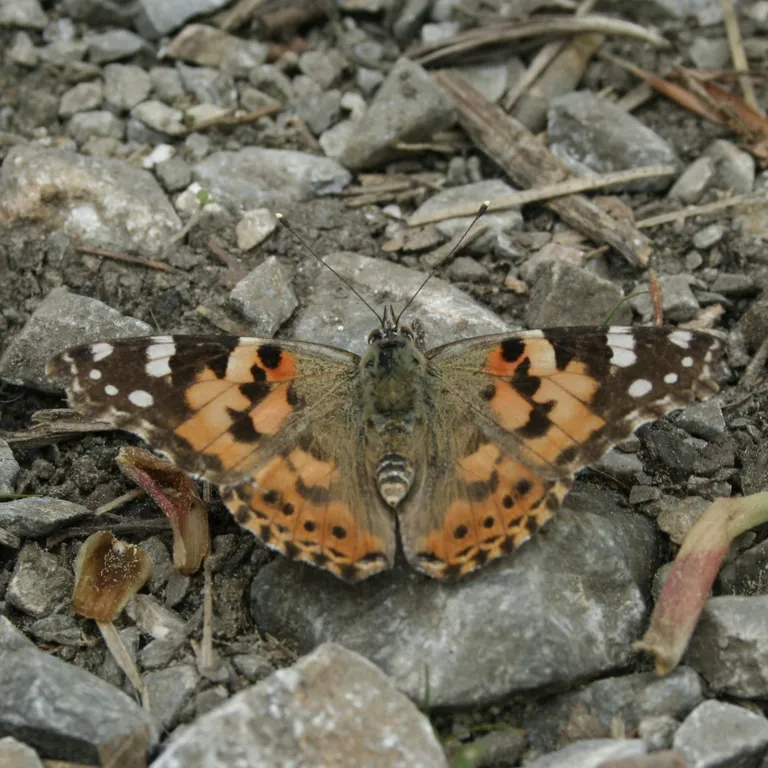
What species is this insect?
Vanessa cardui
